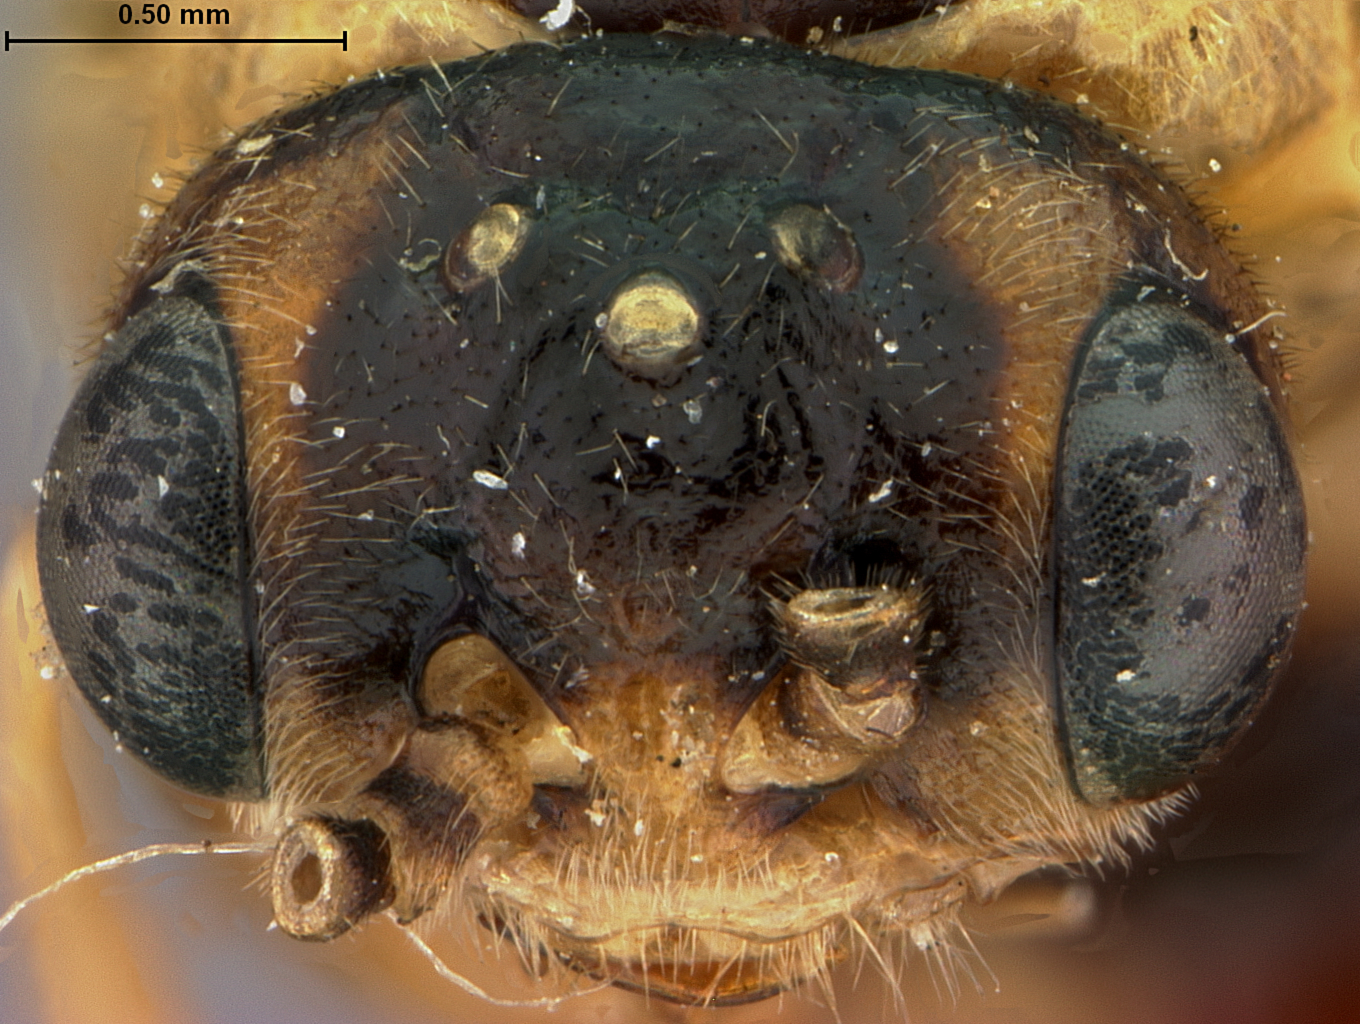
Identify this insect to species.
Pteronus xanthostomus
